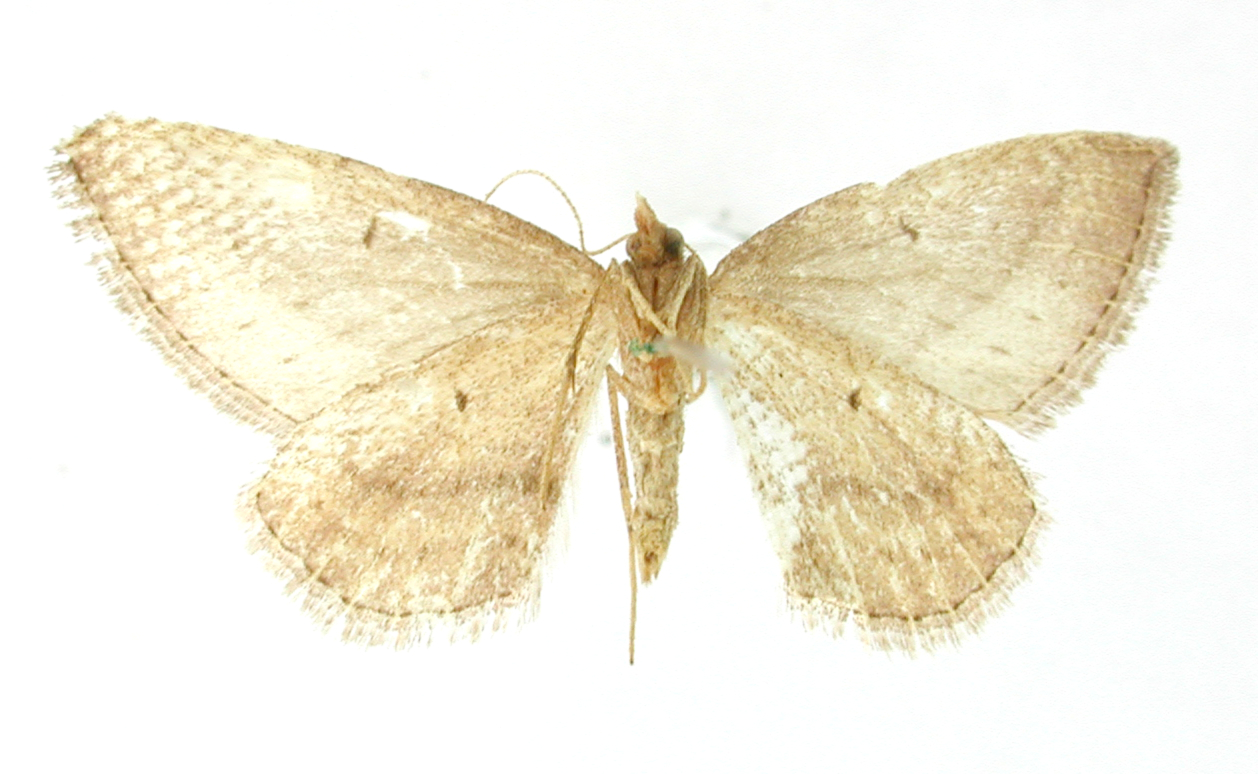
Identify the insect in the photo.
Orthonama albescens
